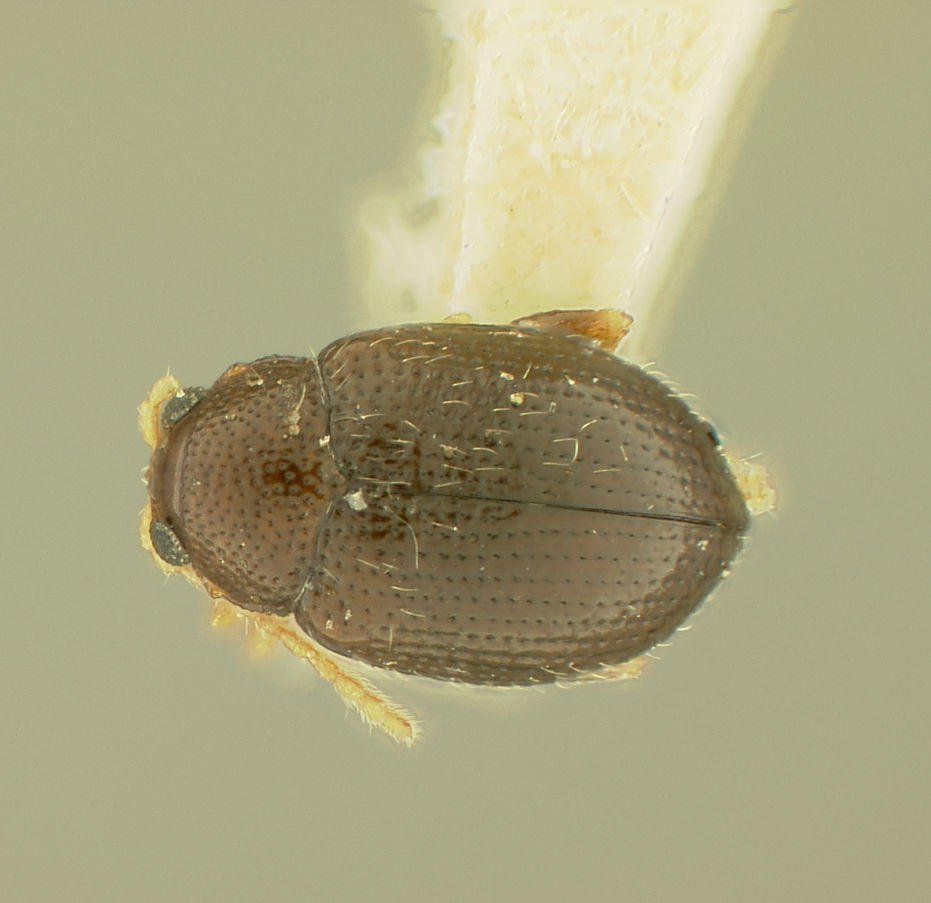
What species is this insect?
Epitrix brevis
